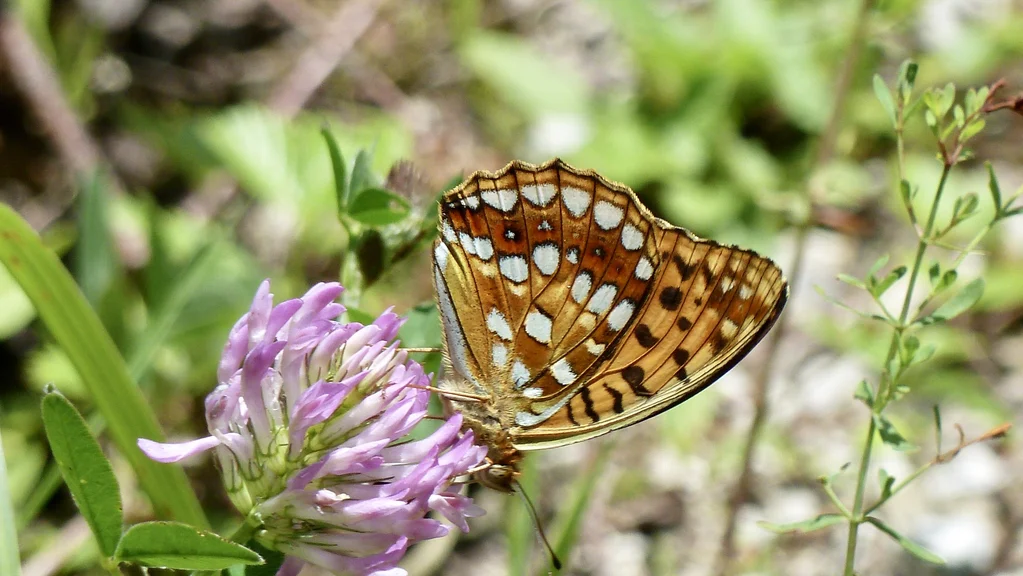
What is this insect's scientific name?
Fabriciana adippe
